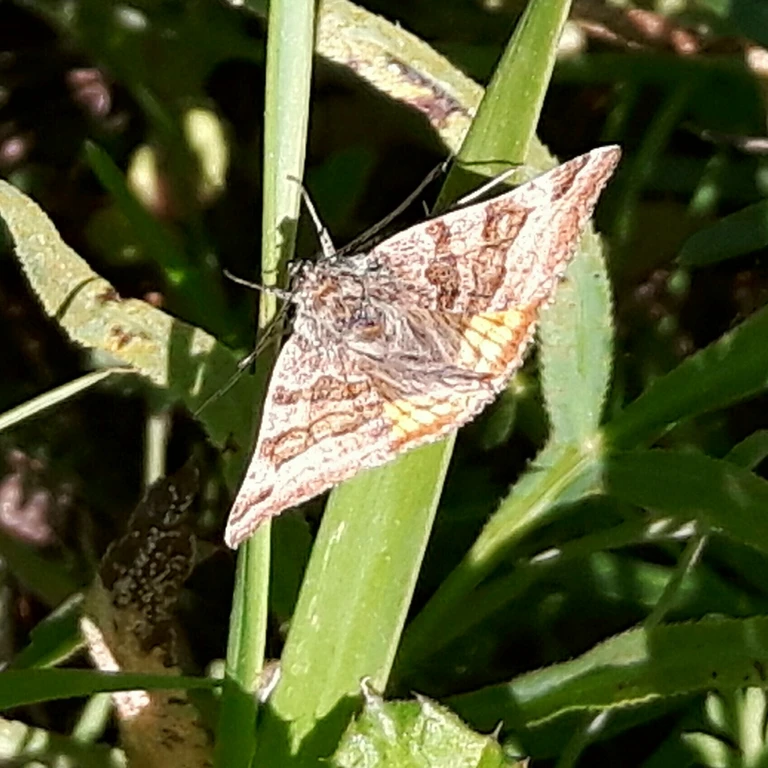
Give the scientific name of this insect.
Euclidia glyphica
